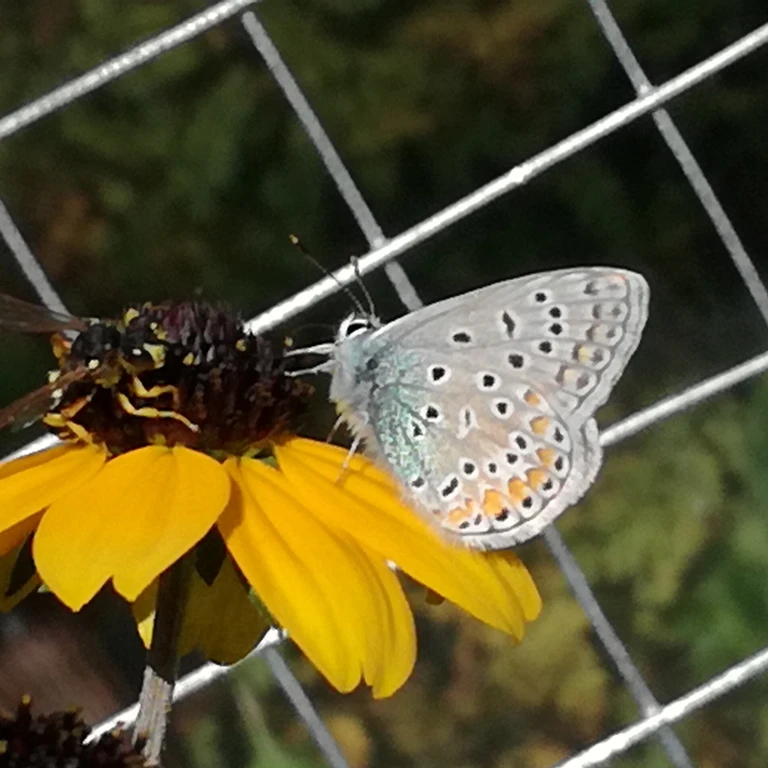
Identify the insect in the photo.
Polyommatus icarus
